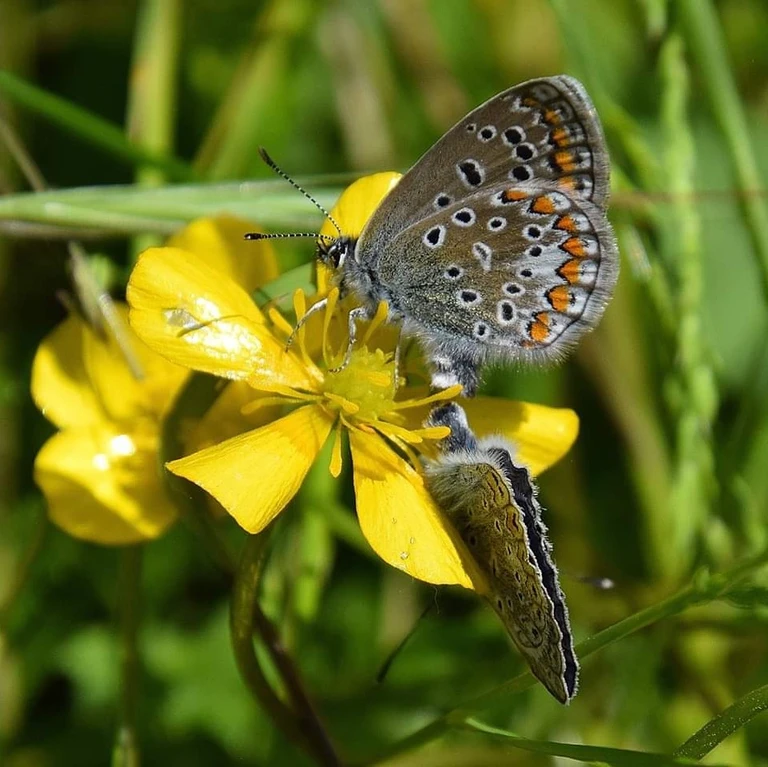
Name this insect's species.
Polyommatus icarus
